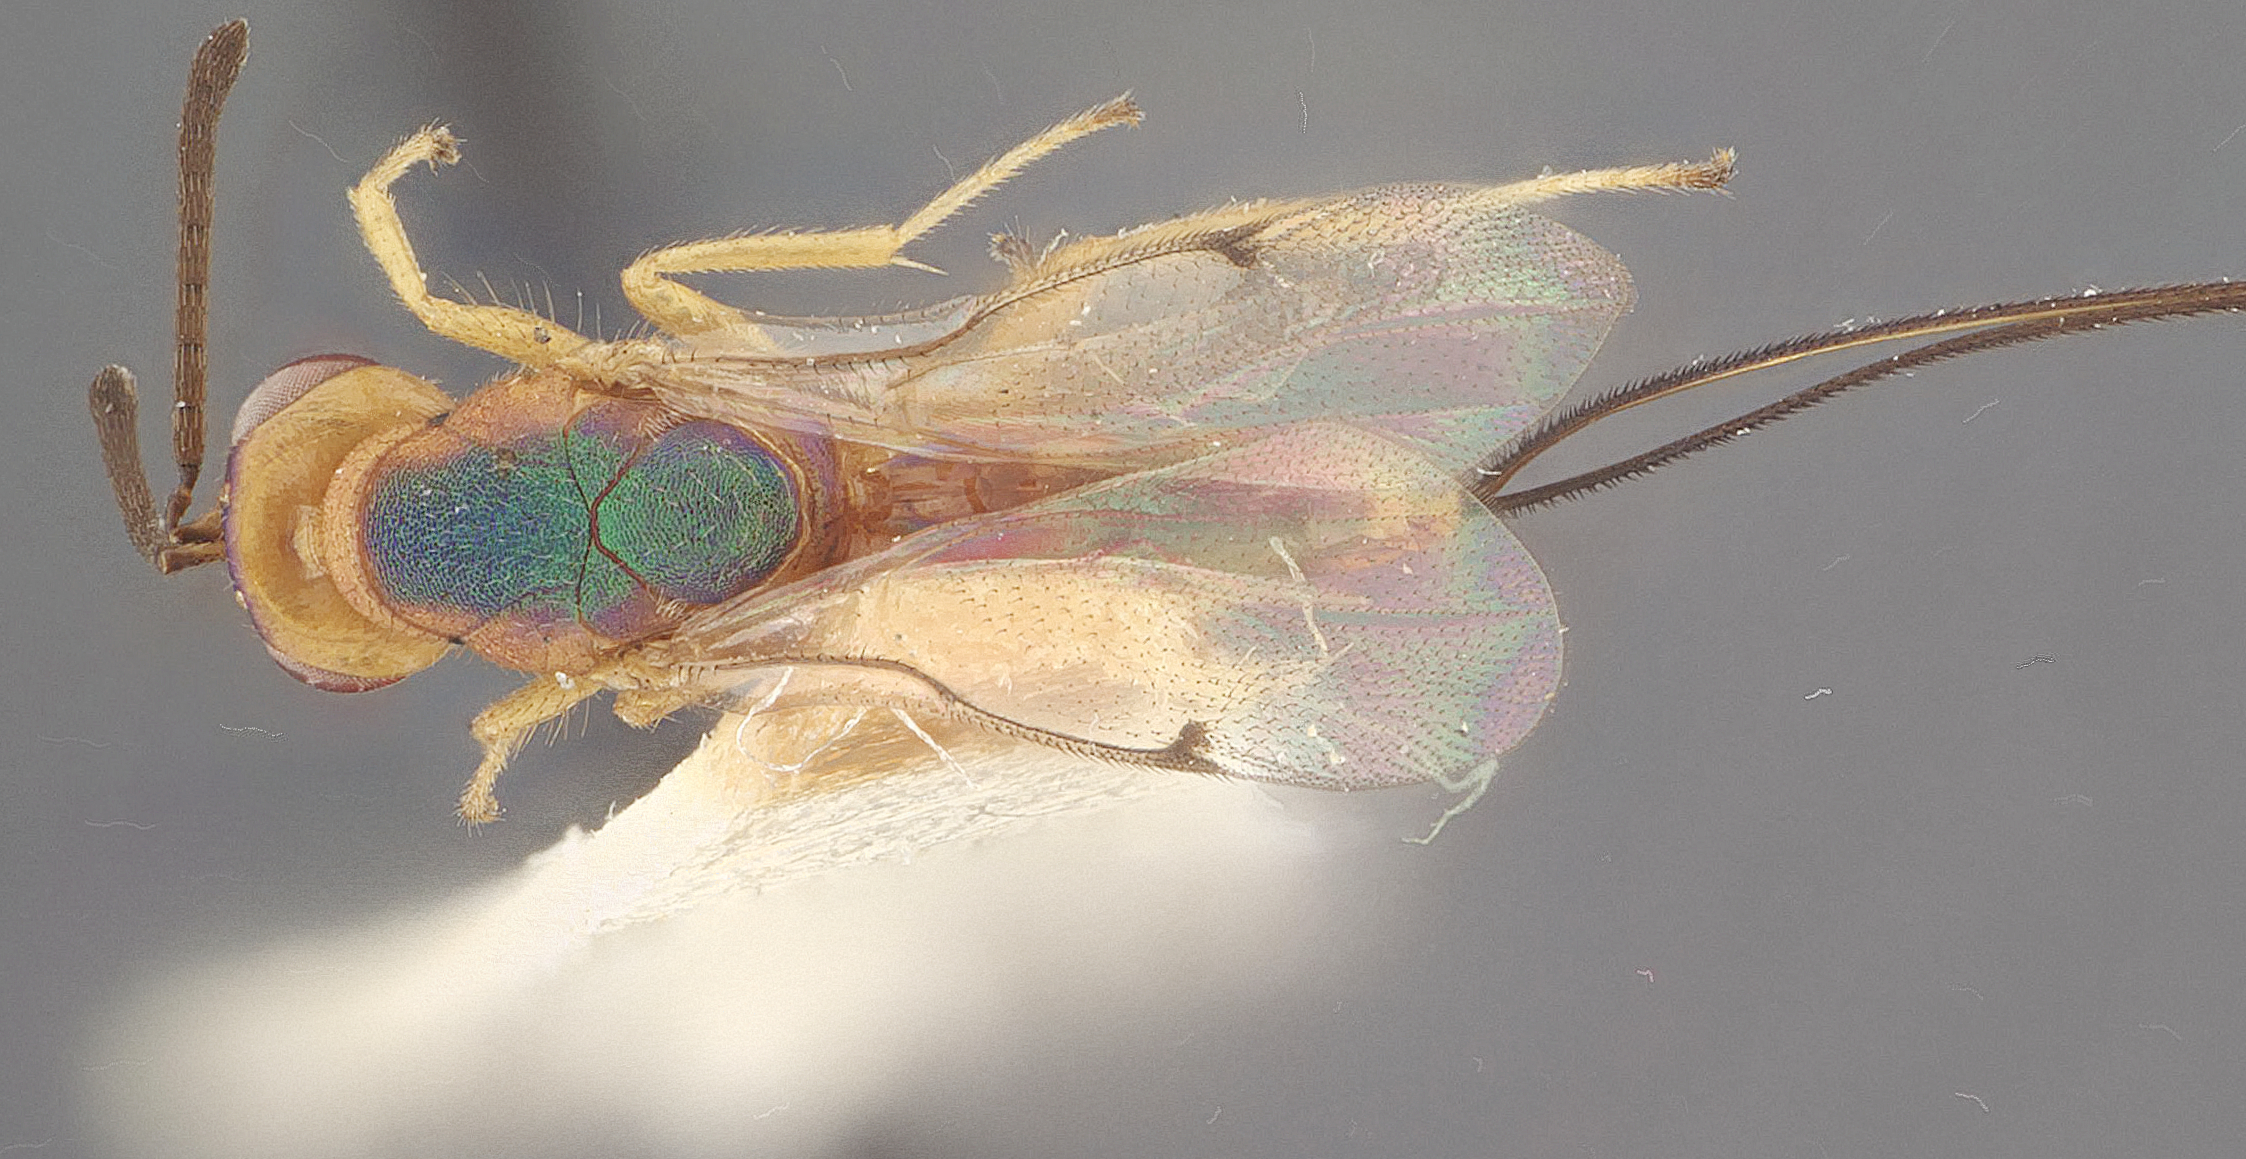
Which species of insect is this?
Torymus rugglesi
